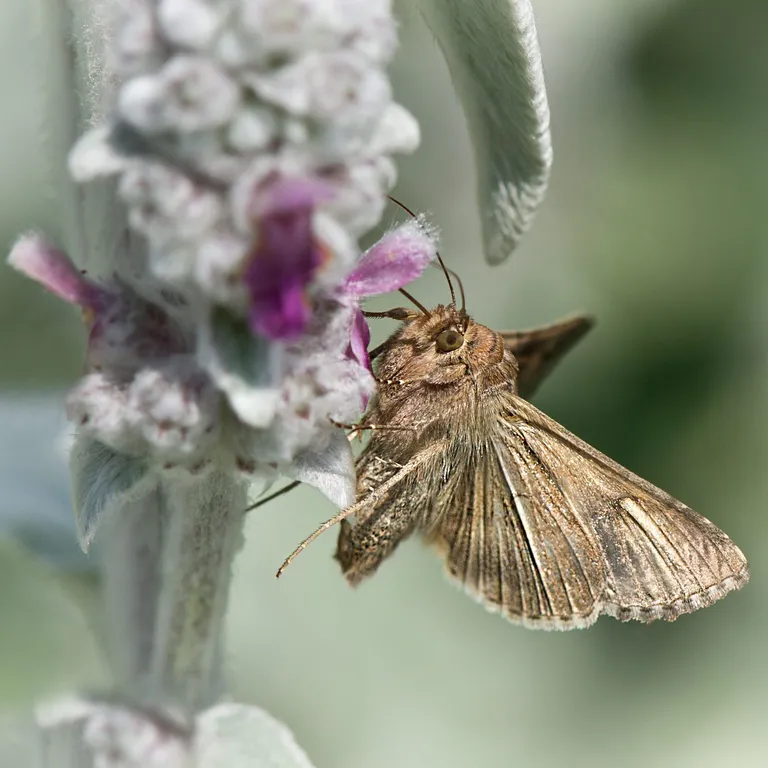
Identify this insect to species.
Autographa gamma
